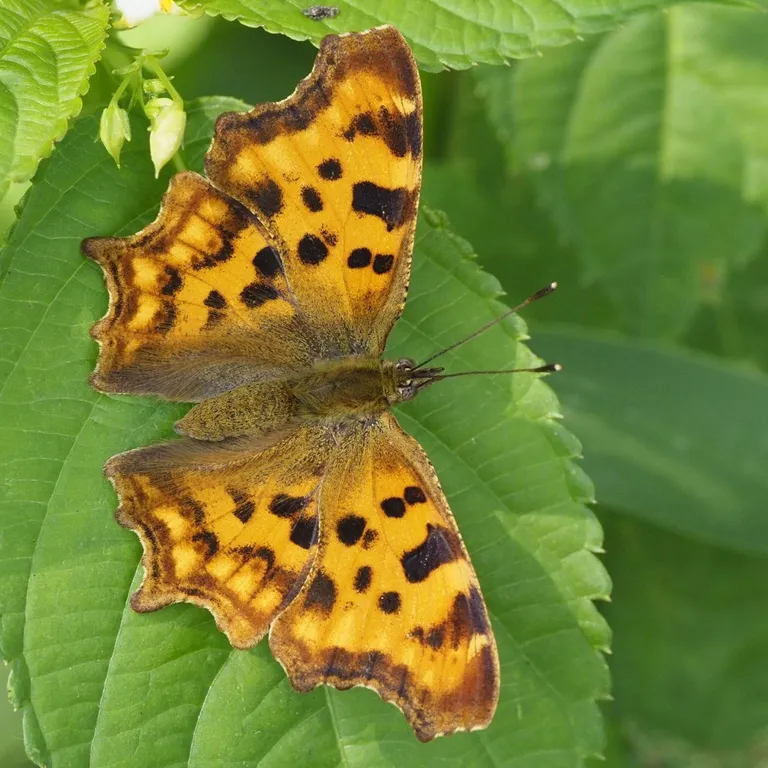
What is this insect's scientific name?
Polygonia c-album
